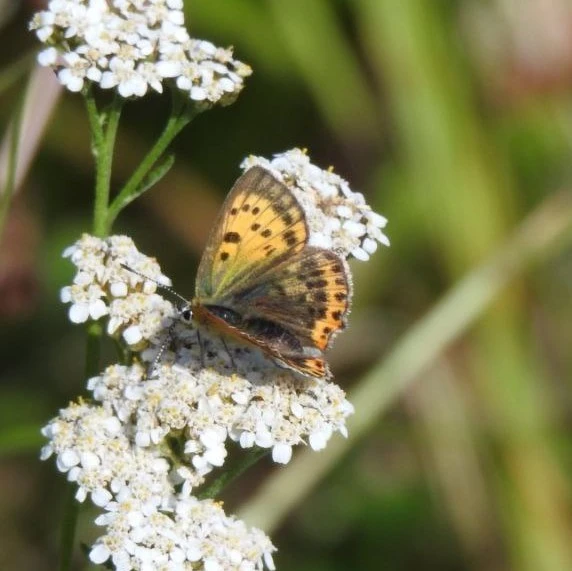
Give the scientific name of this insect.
Lycaena virgaureae
